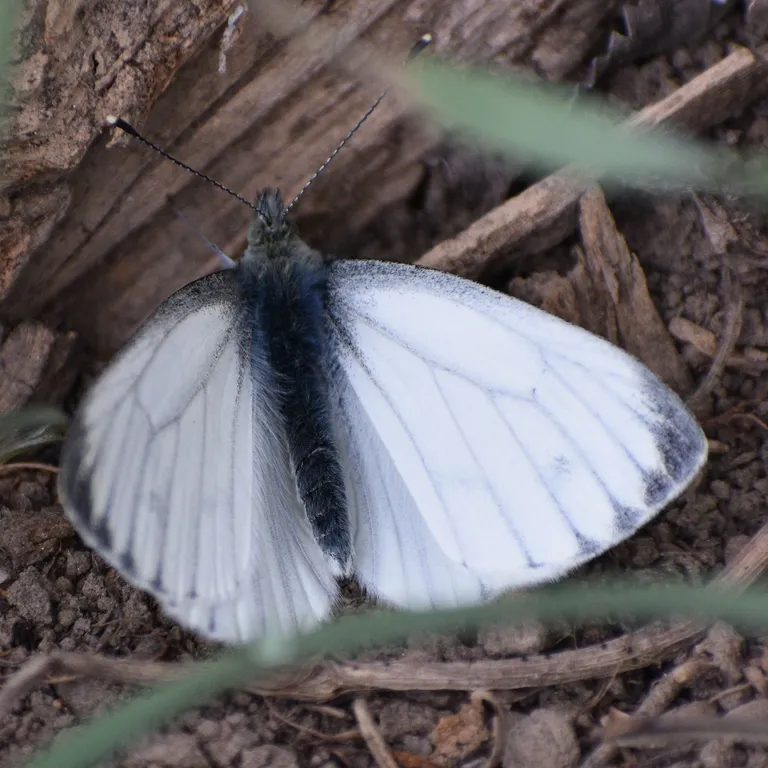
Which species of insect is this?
Pieris napi
